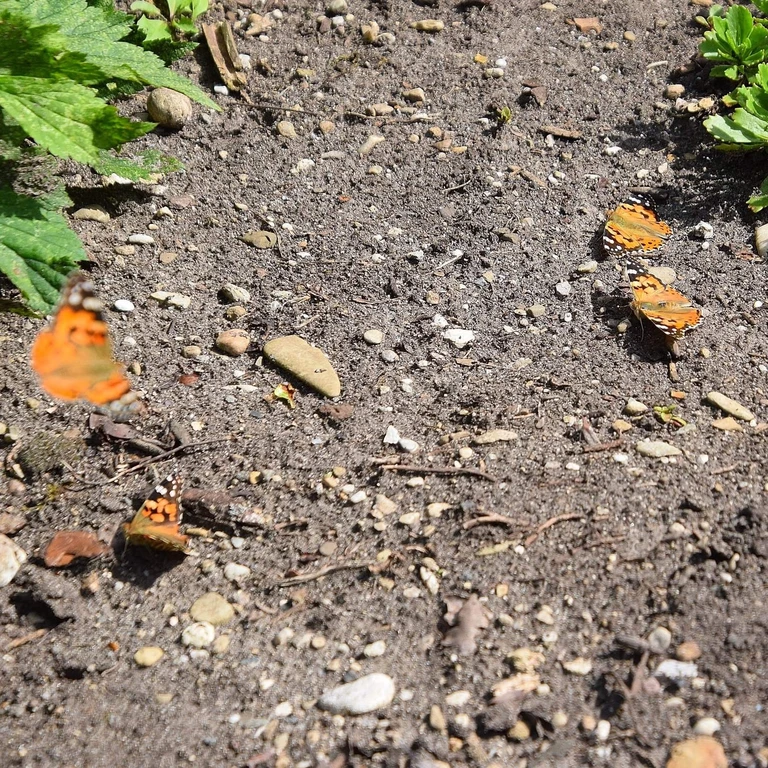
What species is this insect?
Vanessa cardui
